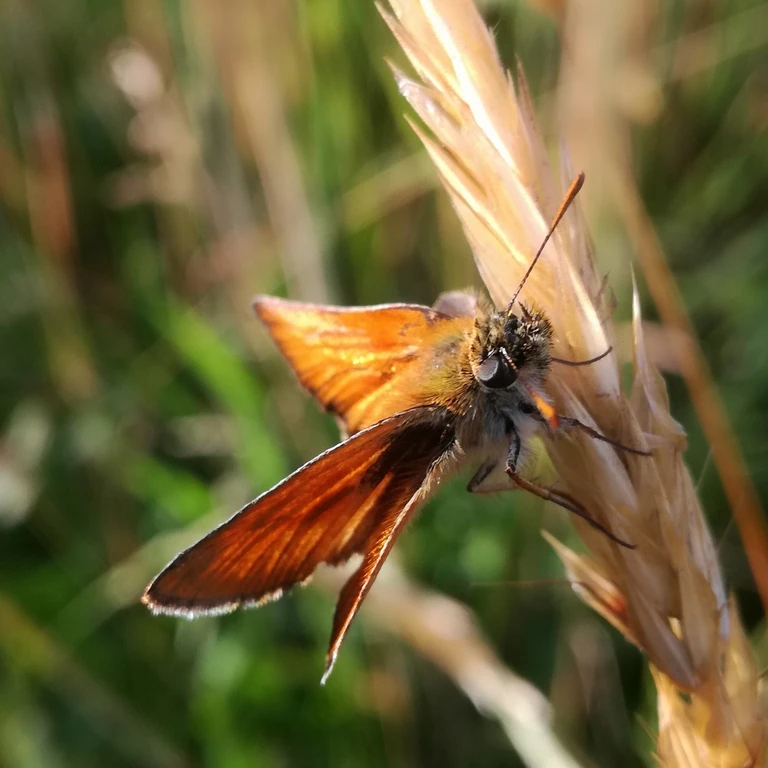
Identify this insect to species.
Thymelicus sylvestris
